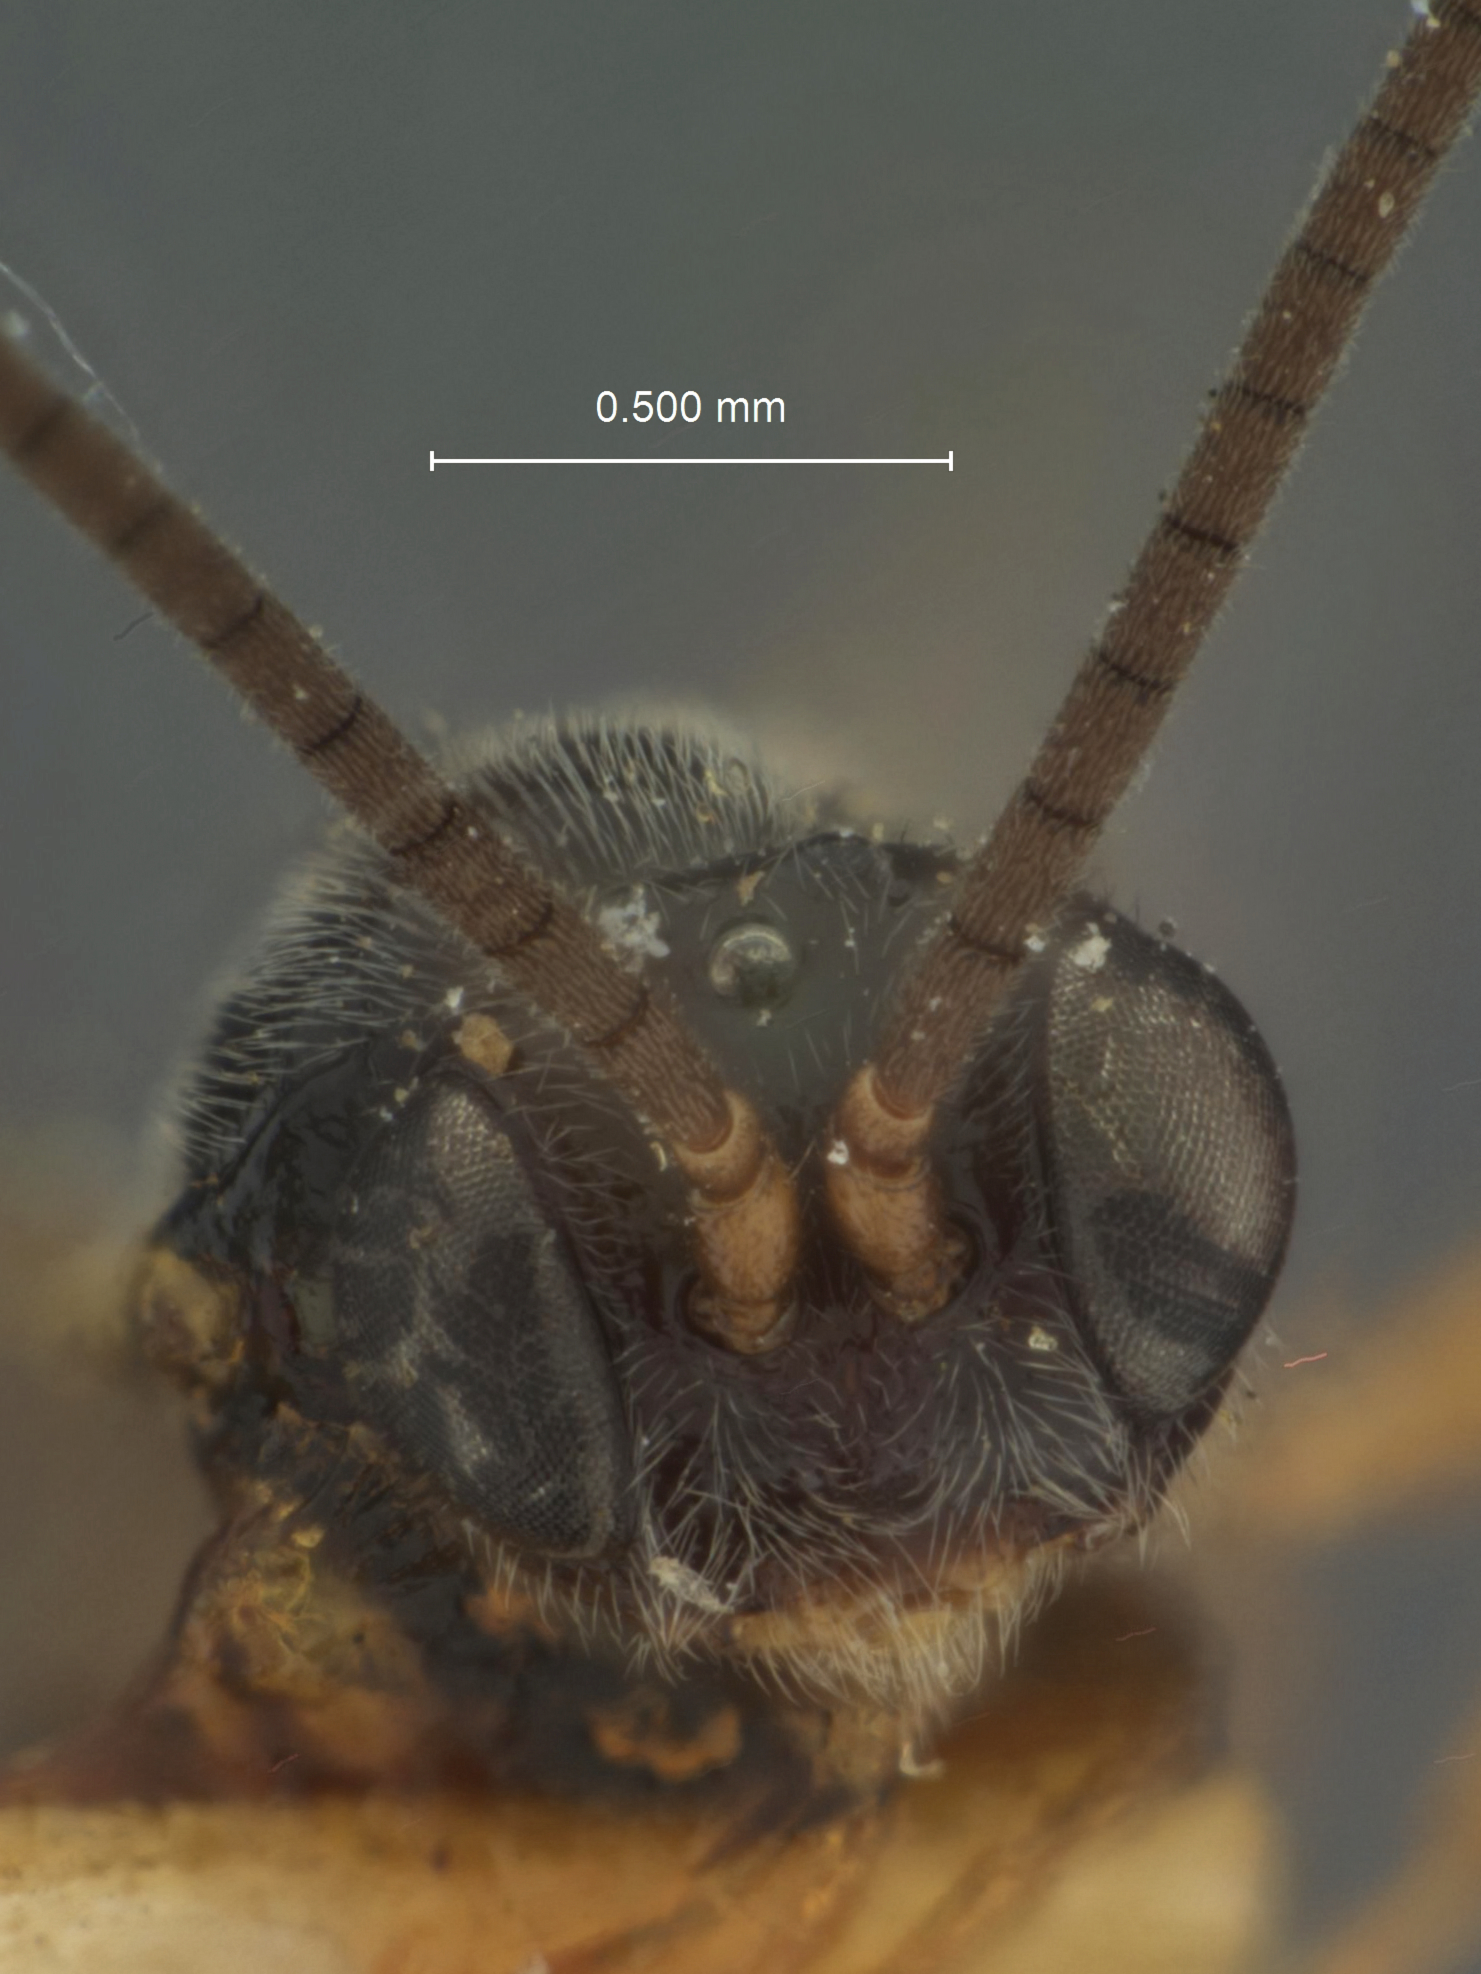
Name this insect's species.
Orthopelma occidentale
